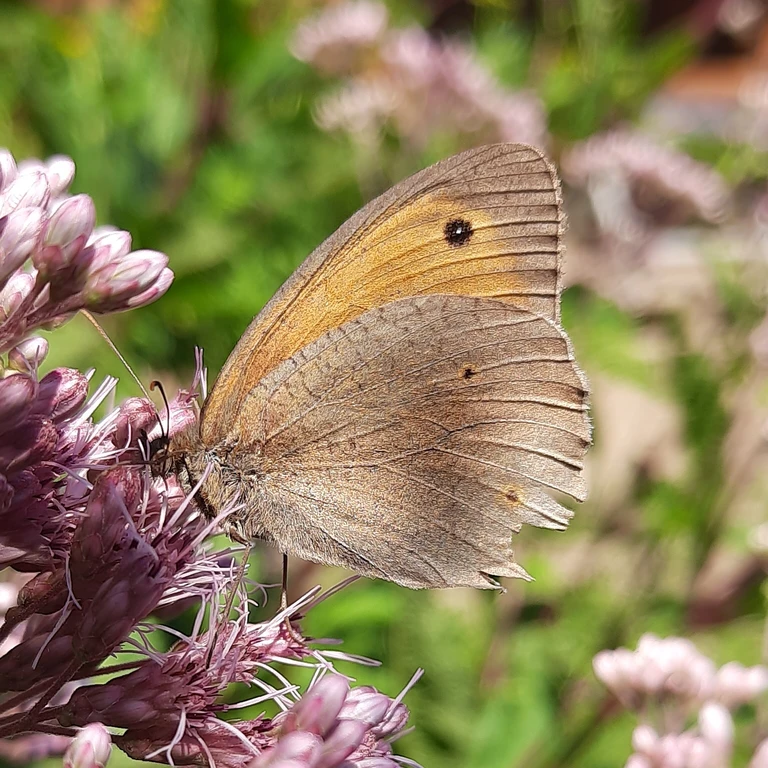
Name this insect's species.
Maniola jurtina
